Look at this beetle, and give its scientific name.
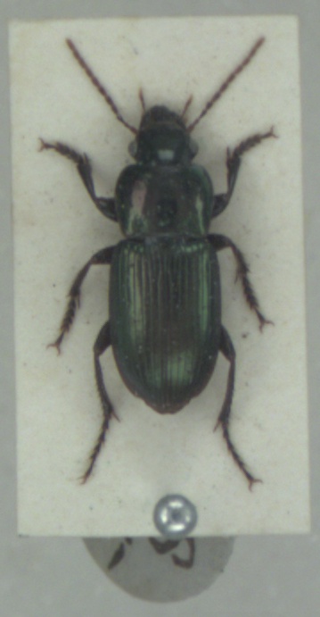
Harpalus affinis
